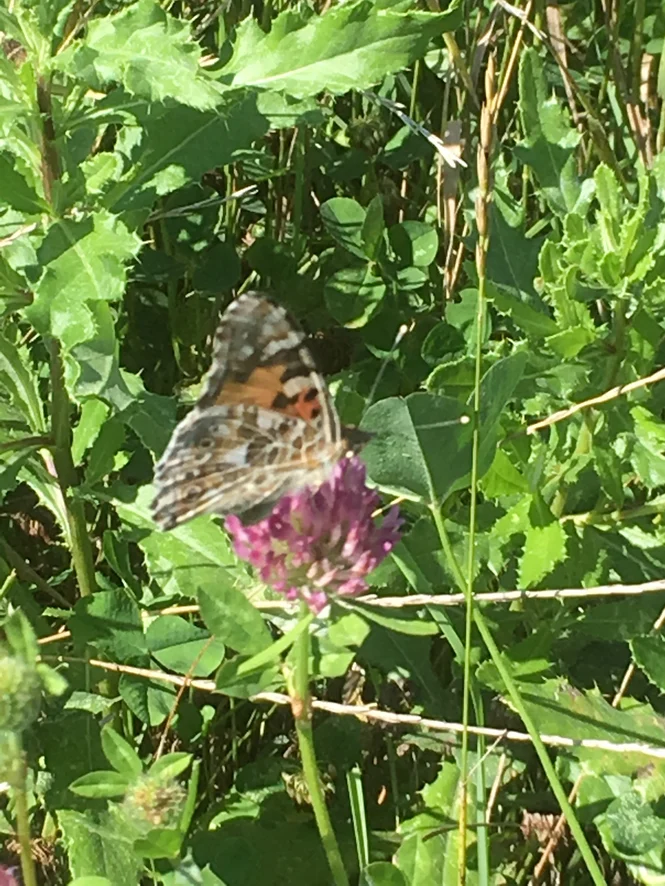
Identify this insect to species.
Vanessa cardui
